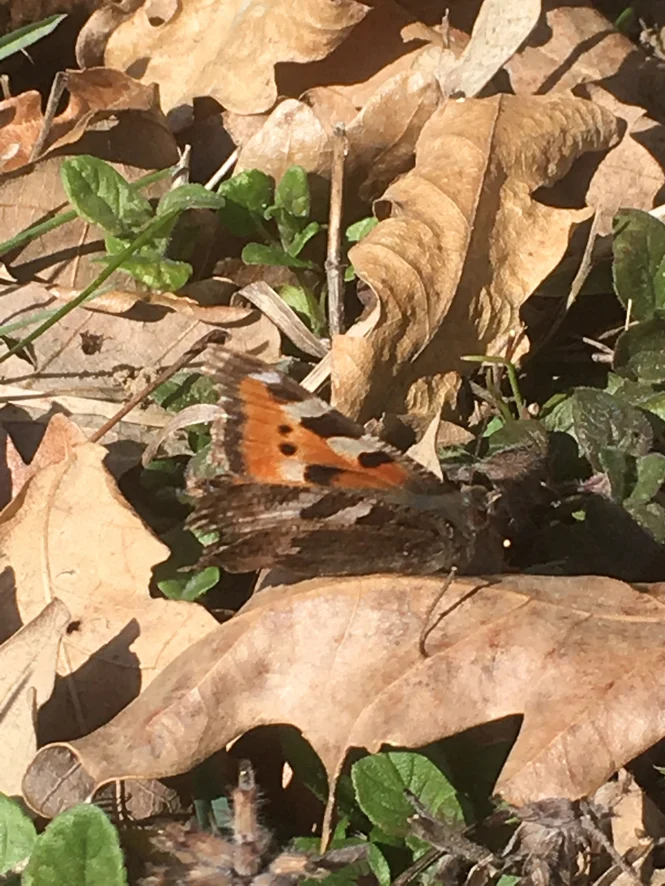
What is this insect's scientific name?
Aglais urticae
